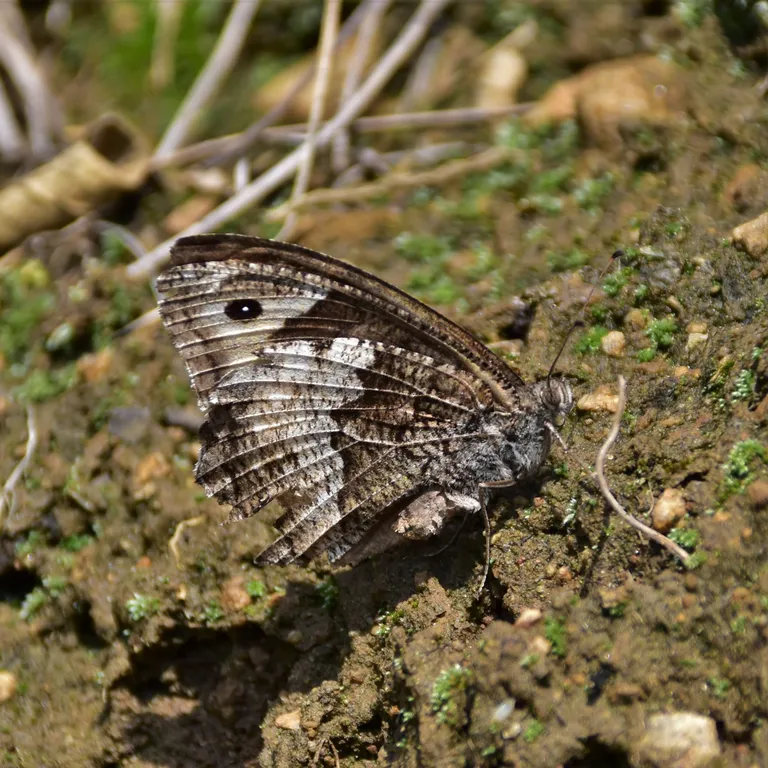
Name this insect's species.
Hipparchia fagi
